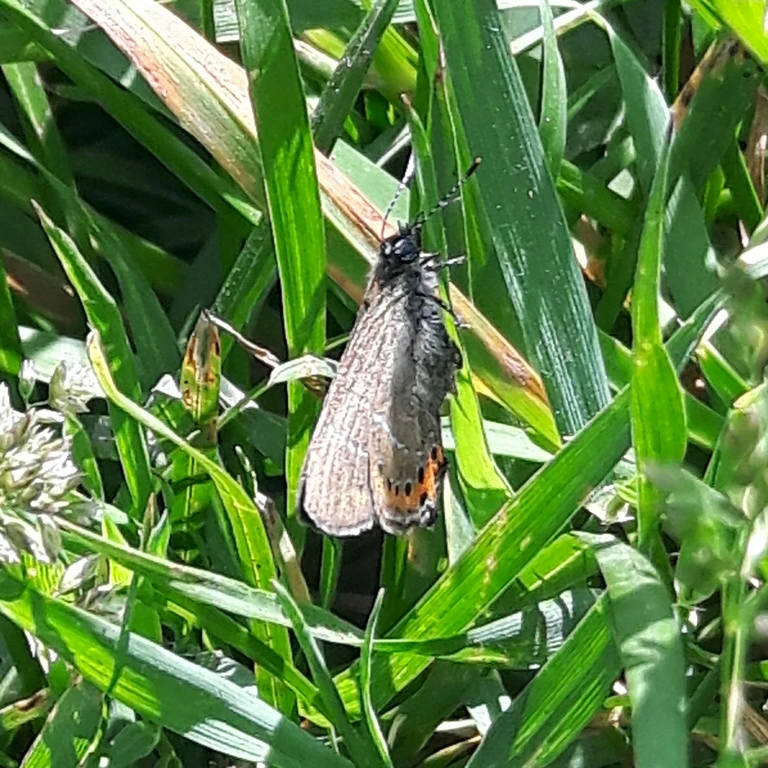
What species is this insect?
Satyrium pruni (also Fixsenia pruni)
